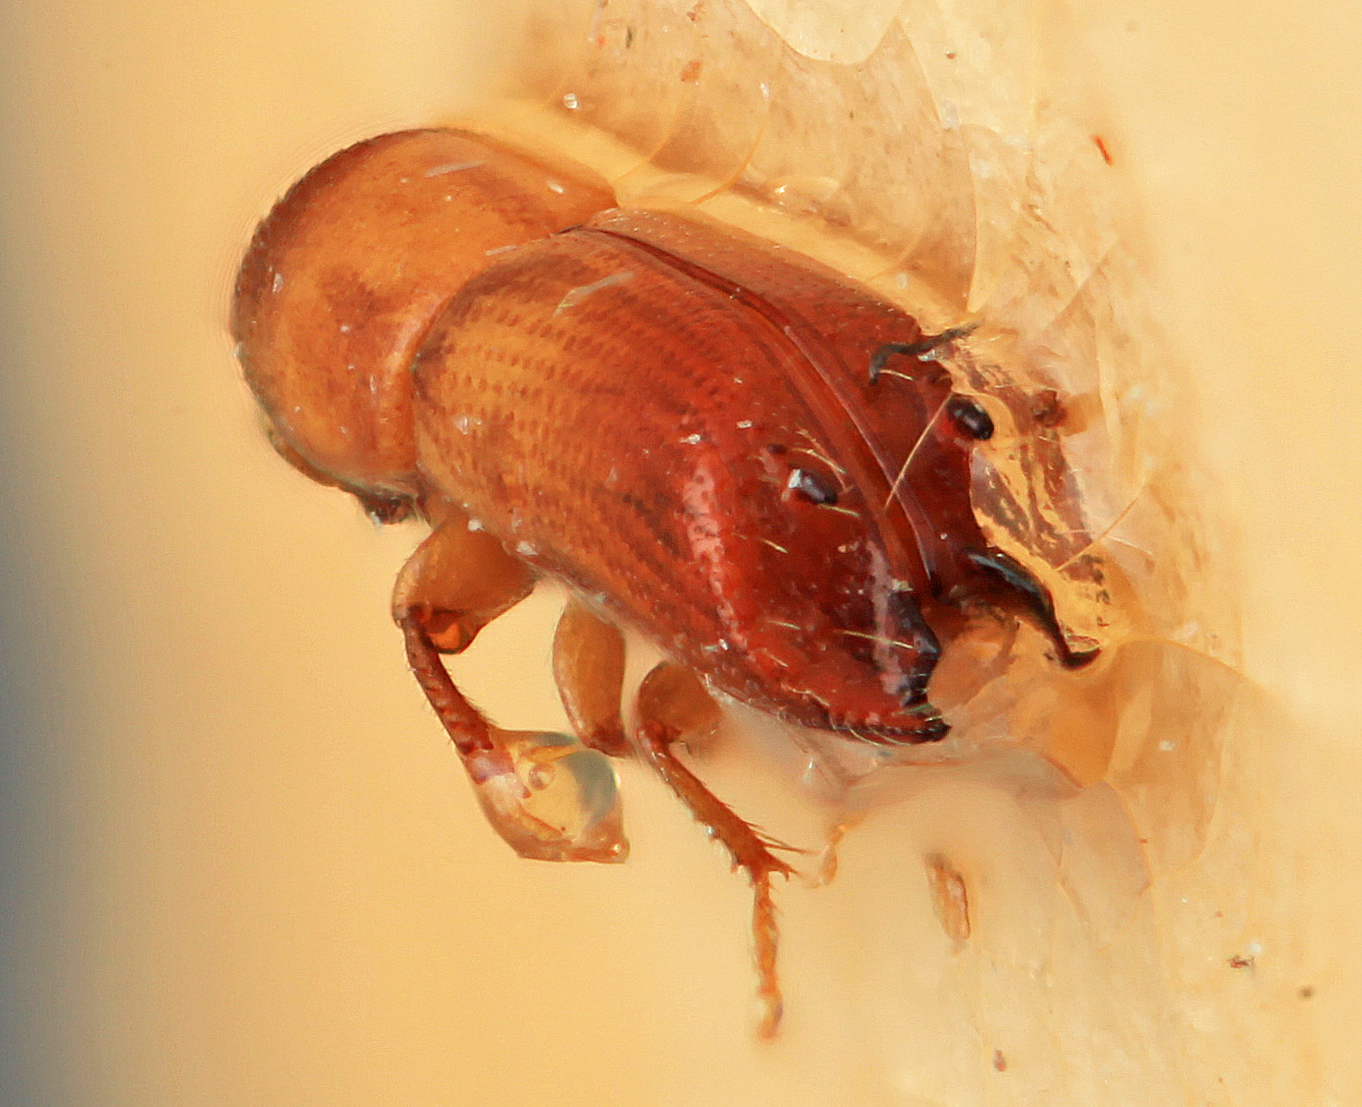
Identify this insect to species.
Monarthrum surinamensis
